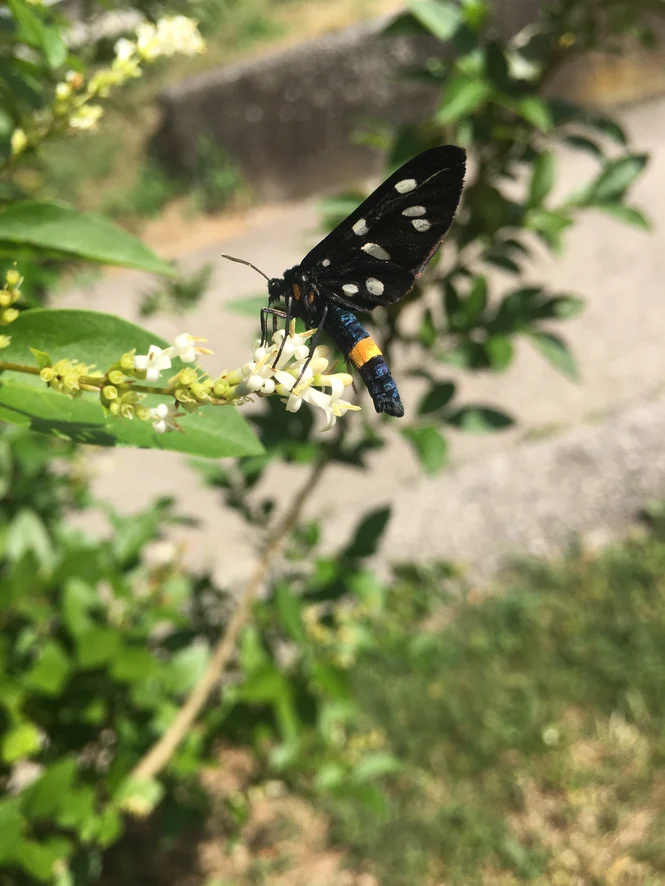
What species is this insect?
Amata phegea
